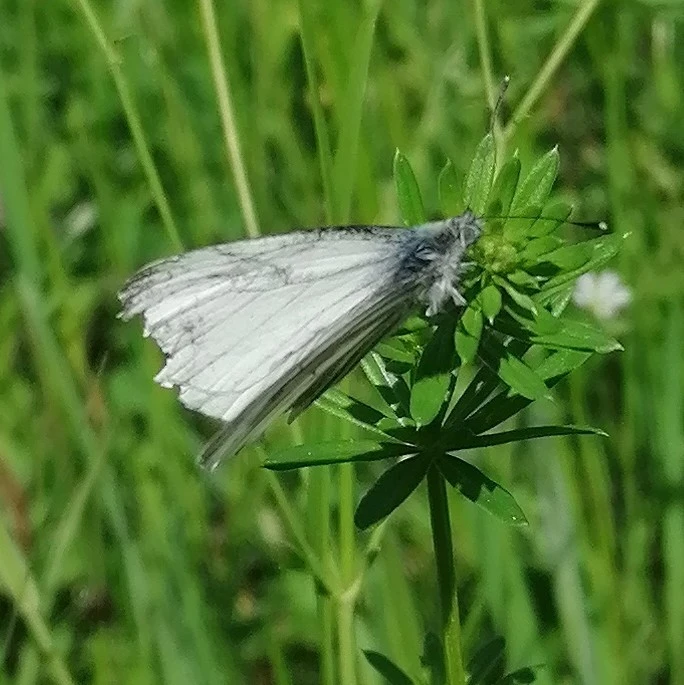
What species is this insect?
Pieris napi
